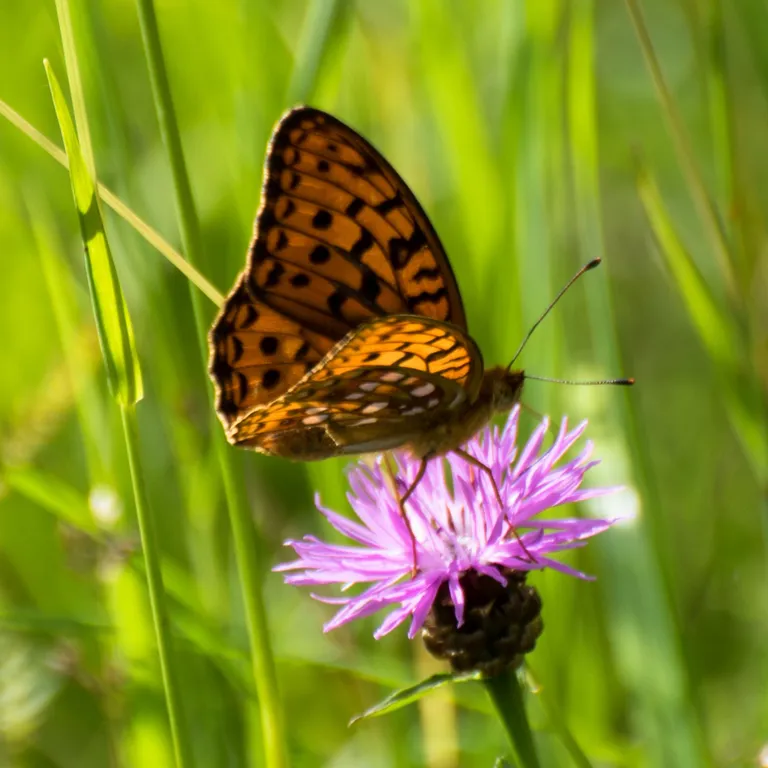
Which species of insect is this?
Fabriciana adippe
